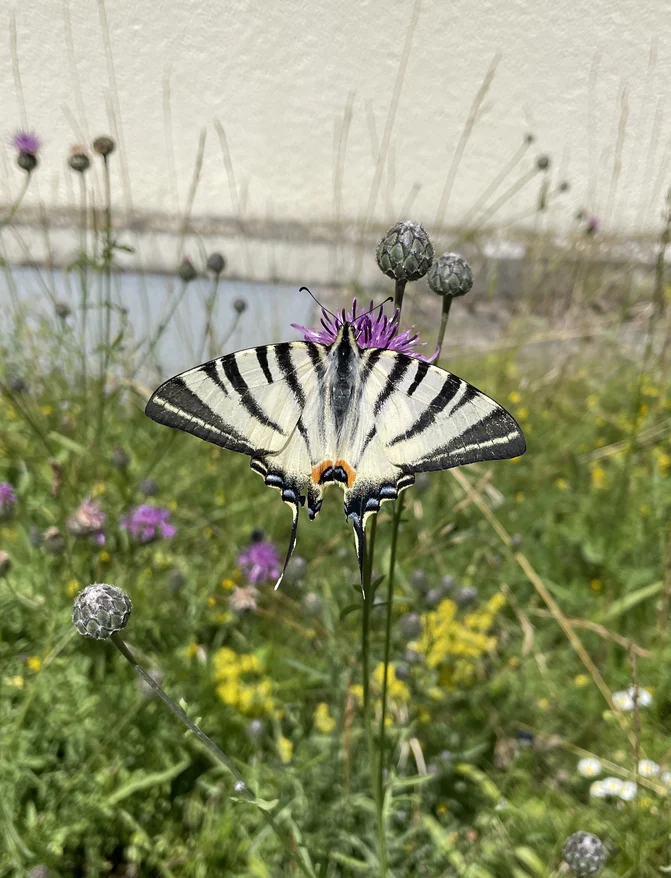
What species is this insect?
Iphiclides podalirius
